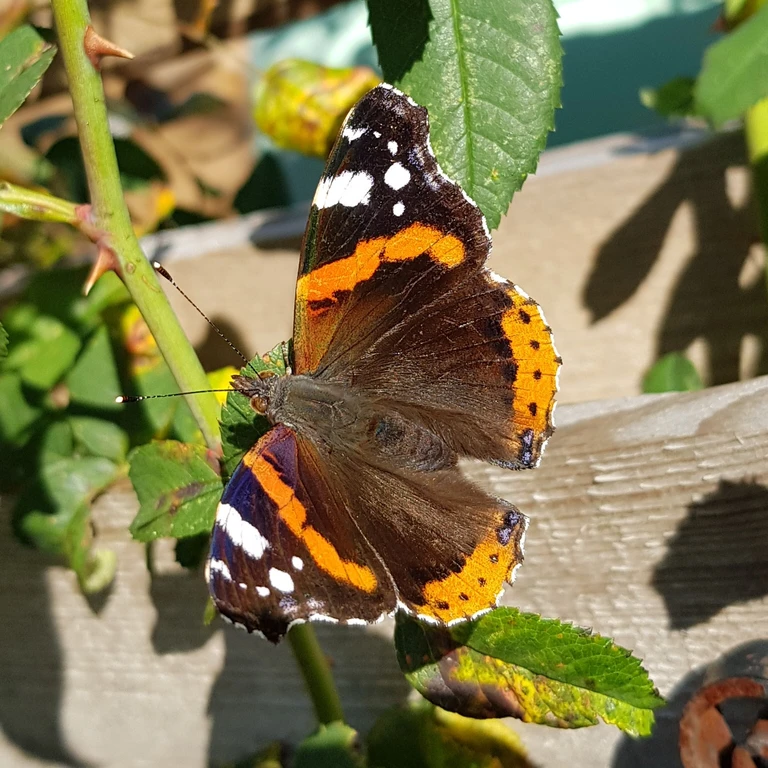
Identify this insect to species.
Vanessa atalanta
